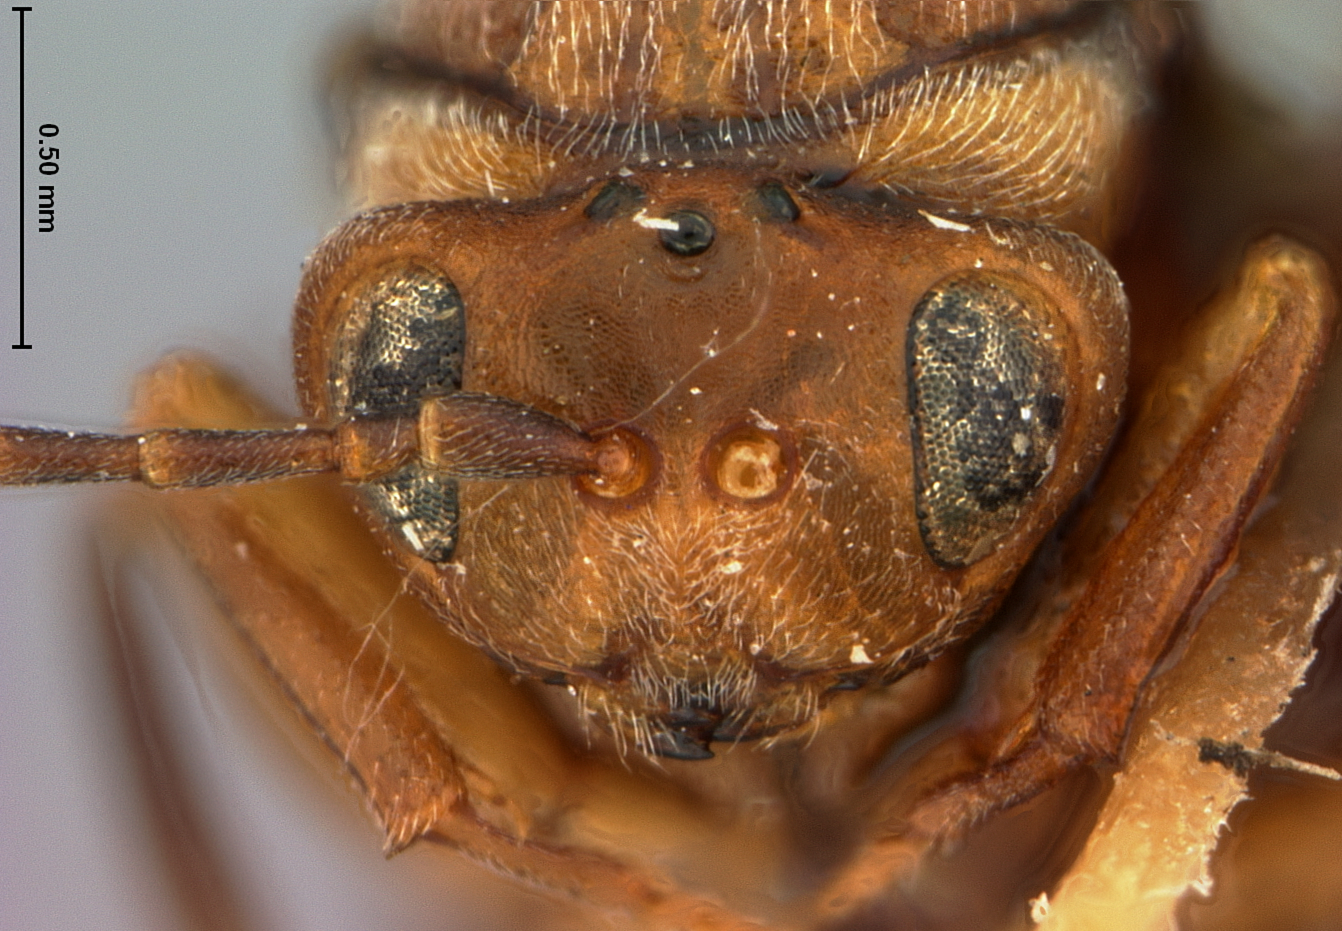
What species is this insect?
Andricus glandulus
